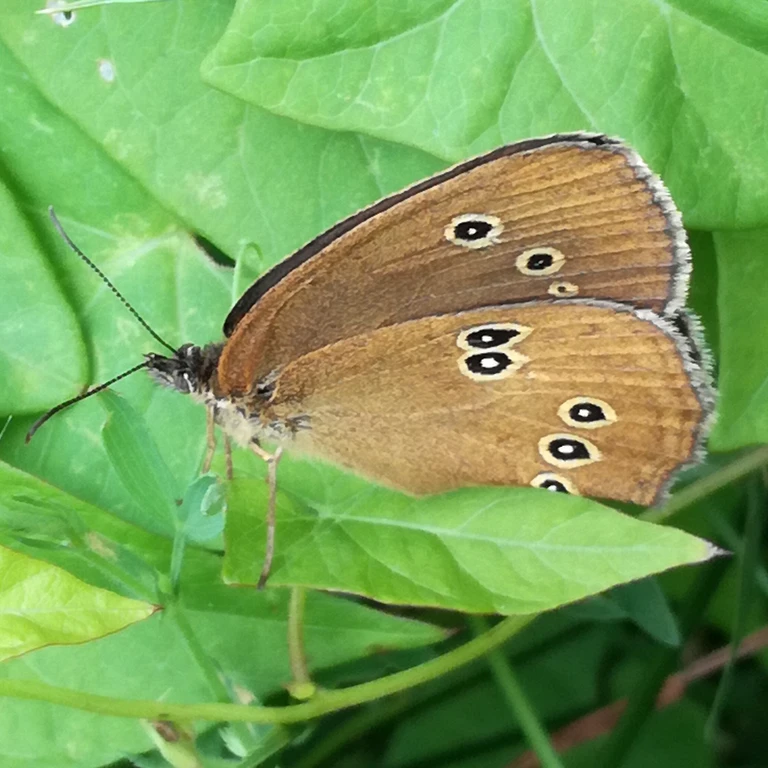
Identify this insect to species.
Aphantopus hyperantus
